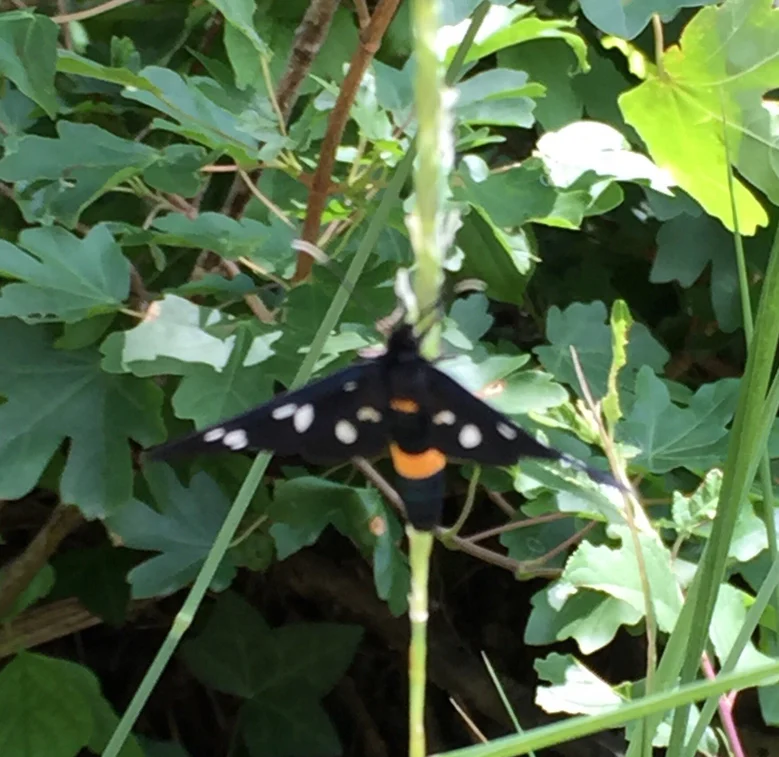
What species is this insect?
Amata phegea
